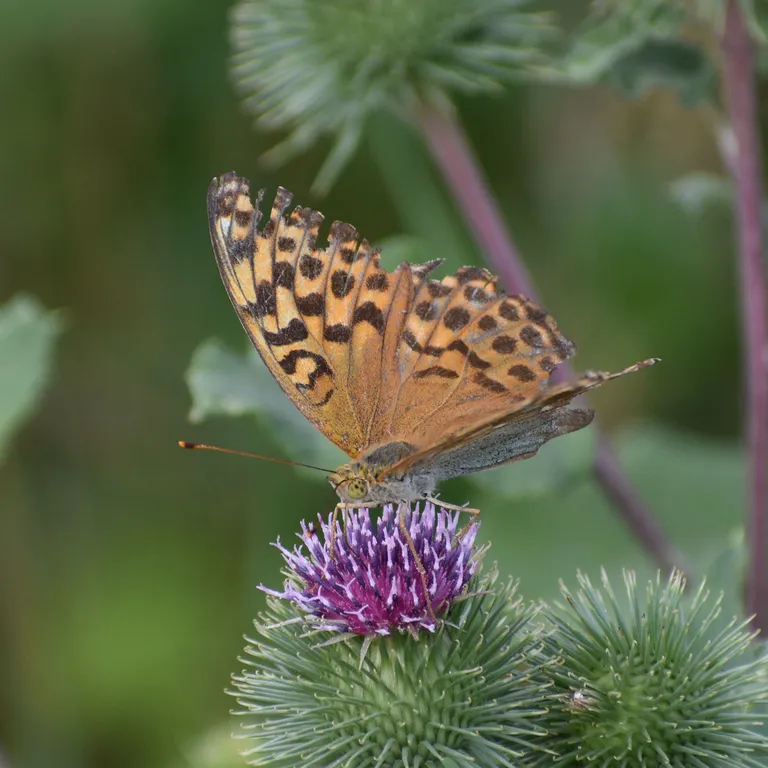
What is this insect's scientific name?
Argynnis paphia
